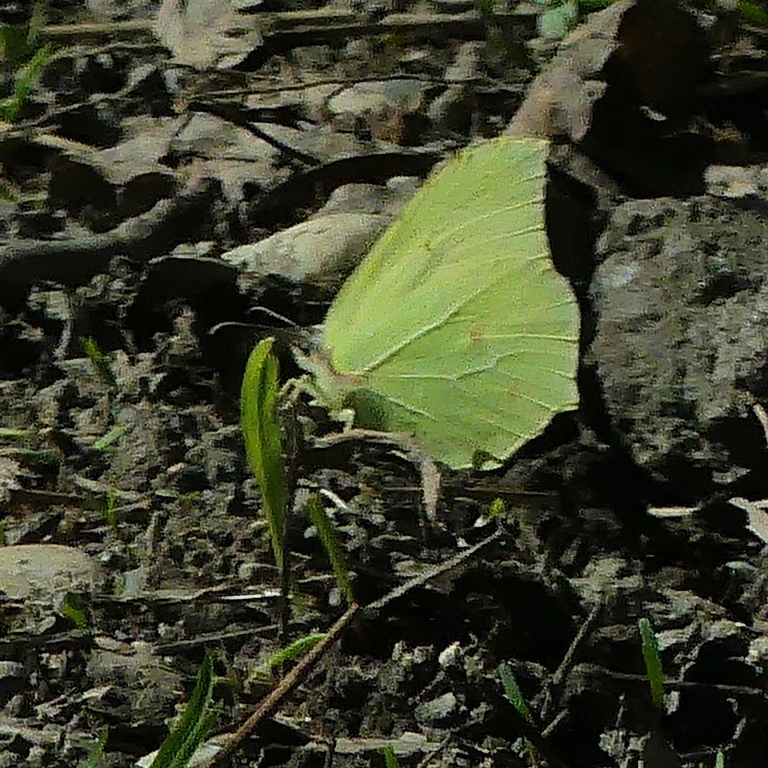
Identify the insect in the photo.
Gonepteryx rhamni
